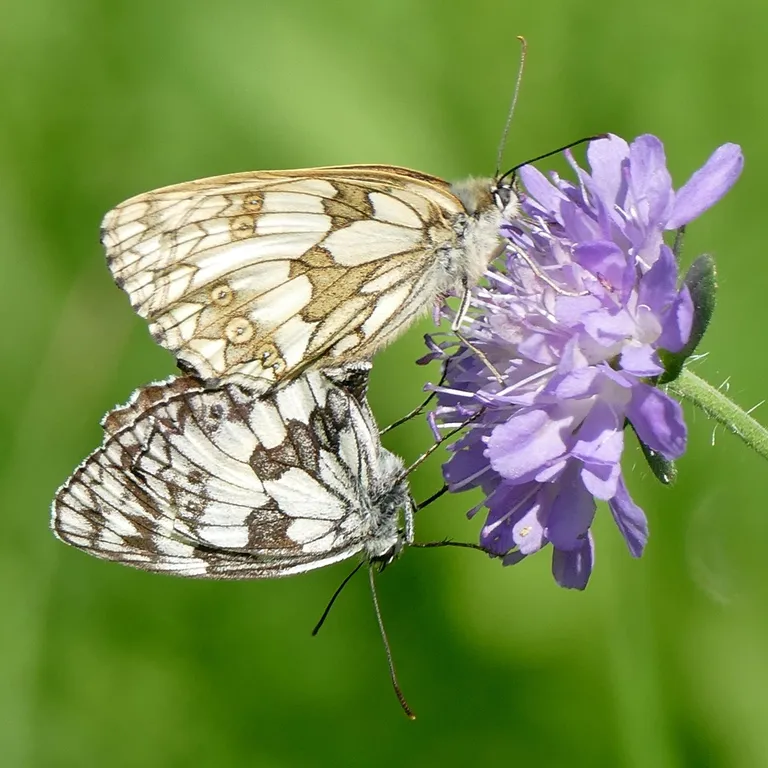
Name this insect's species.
Melanargia galathea
